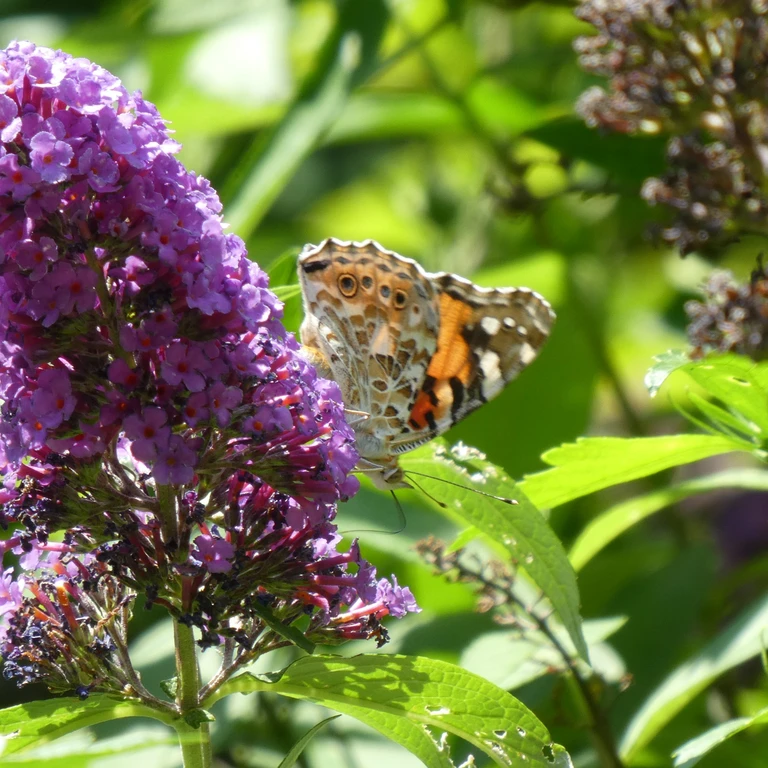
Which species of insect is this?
Vanessa cardui
